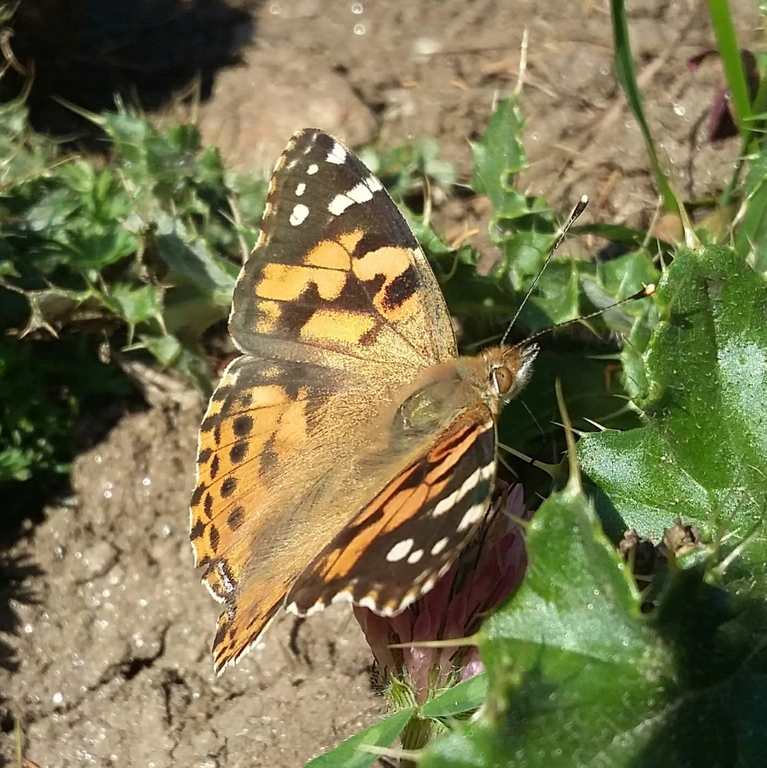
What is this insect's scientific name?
Vanessa cardui
